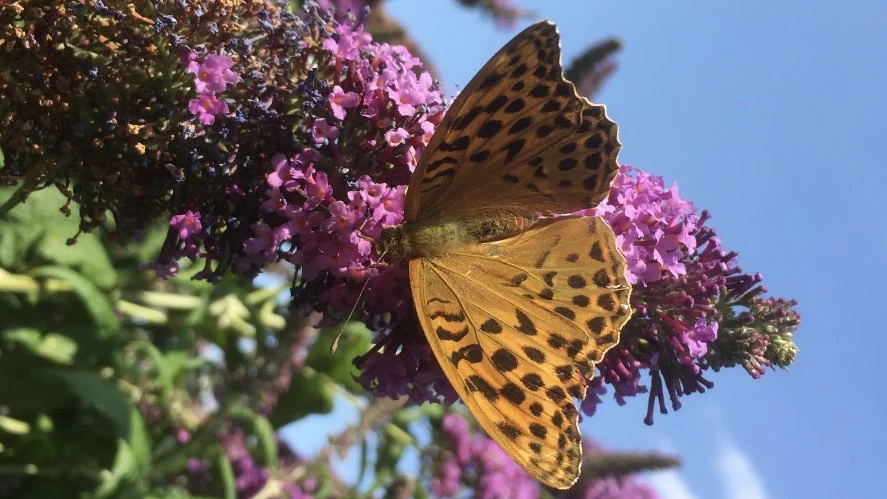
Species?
Argynnis paphia
